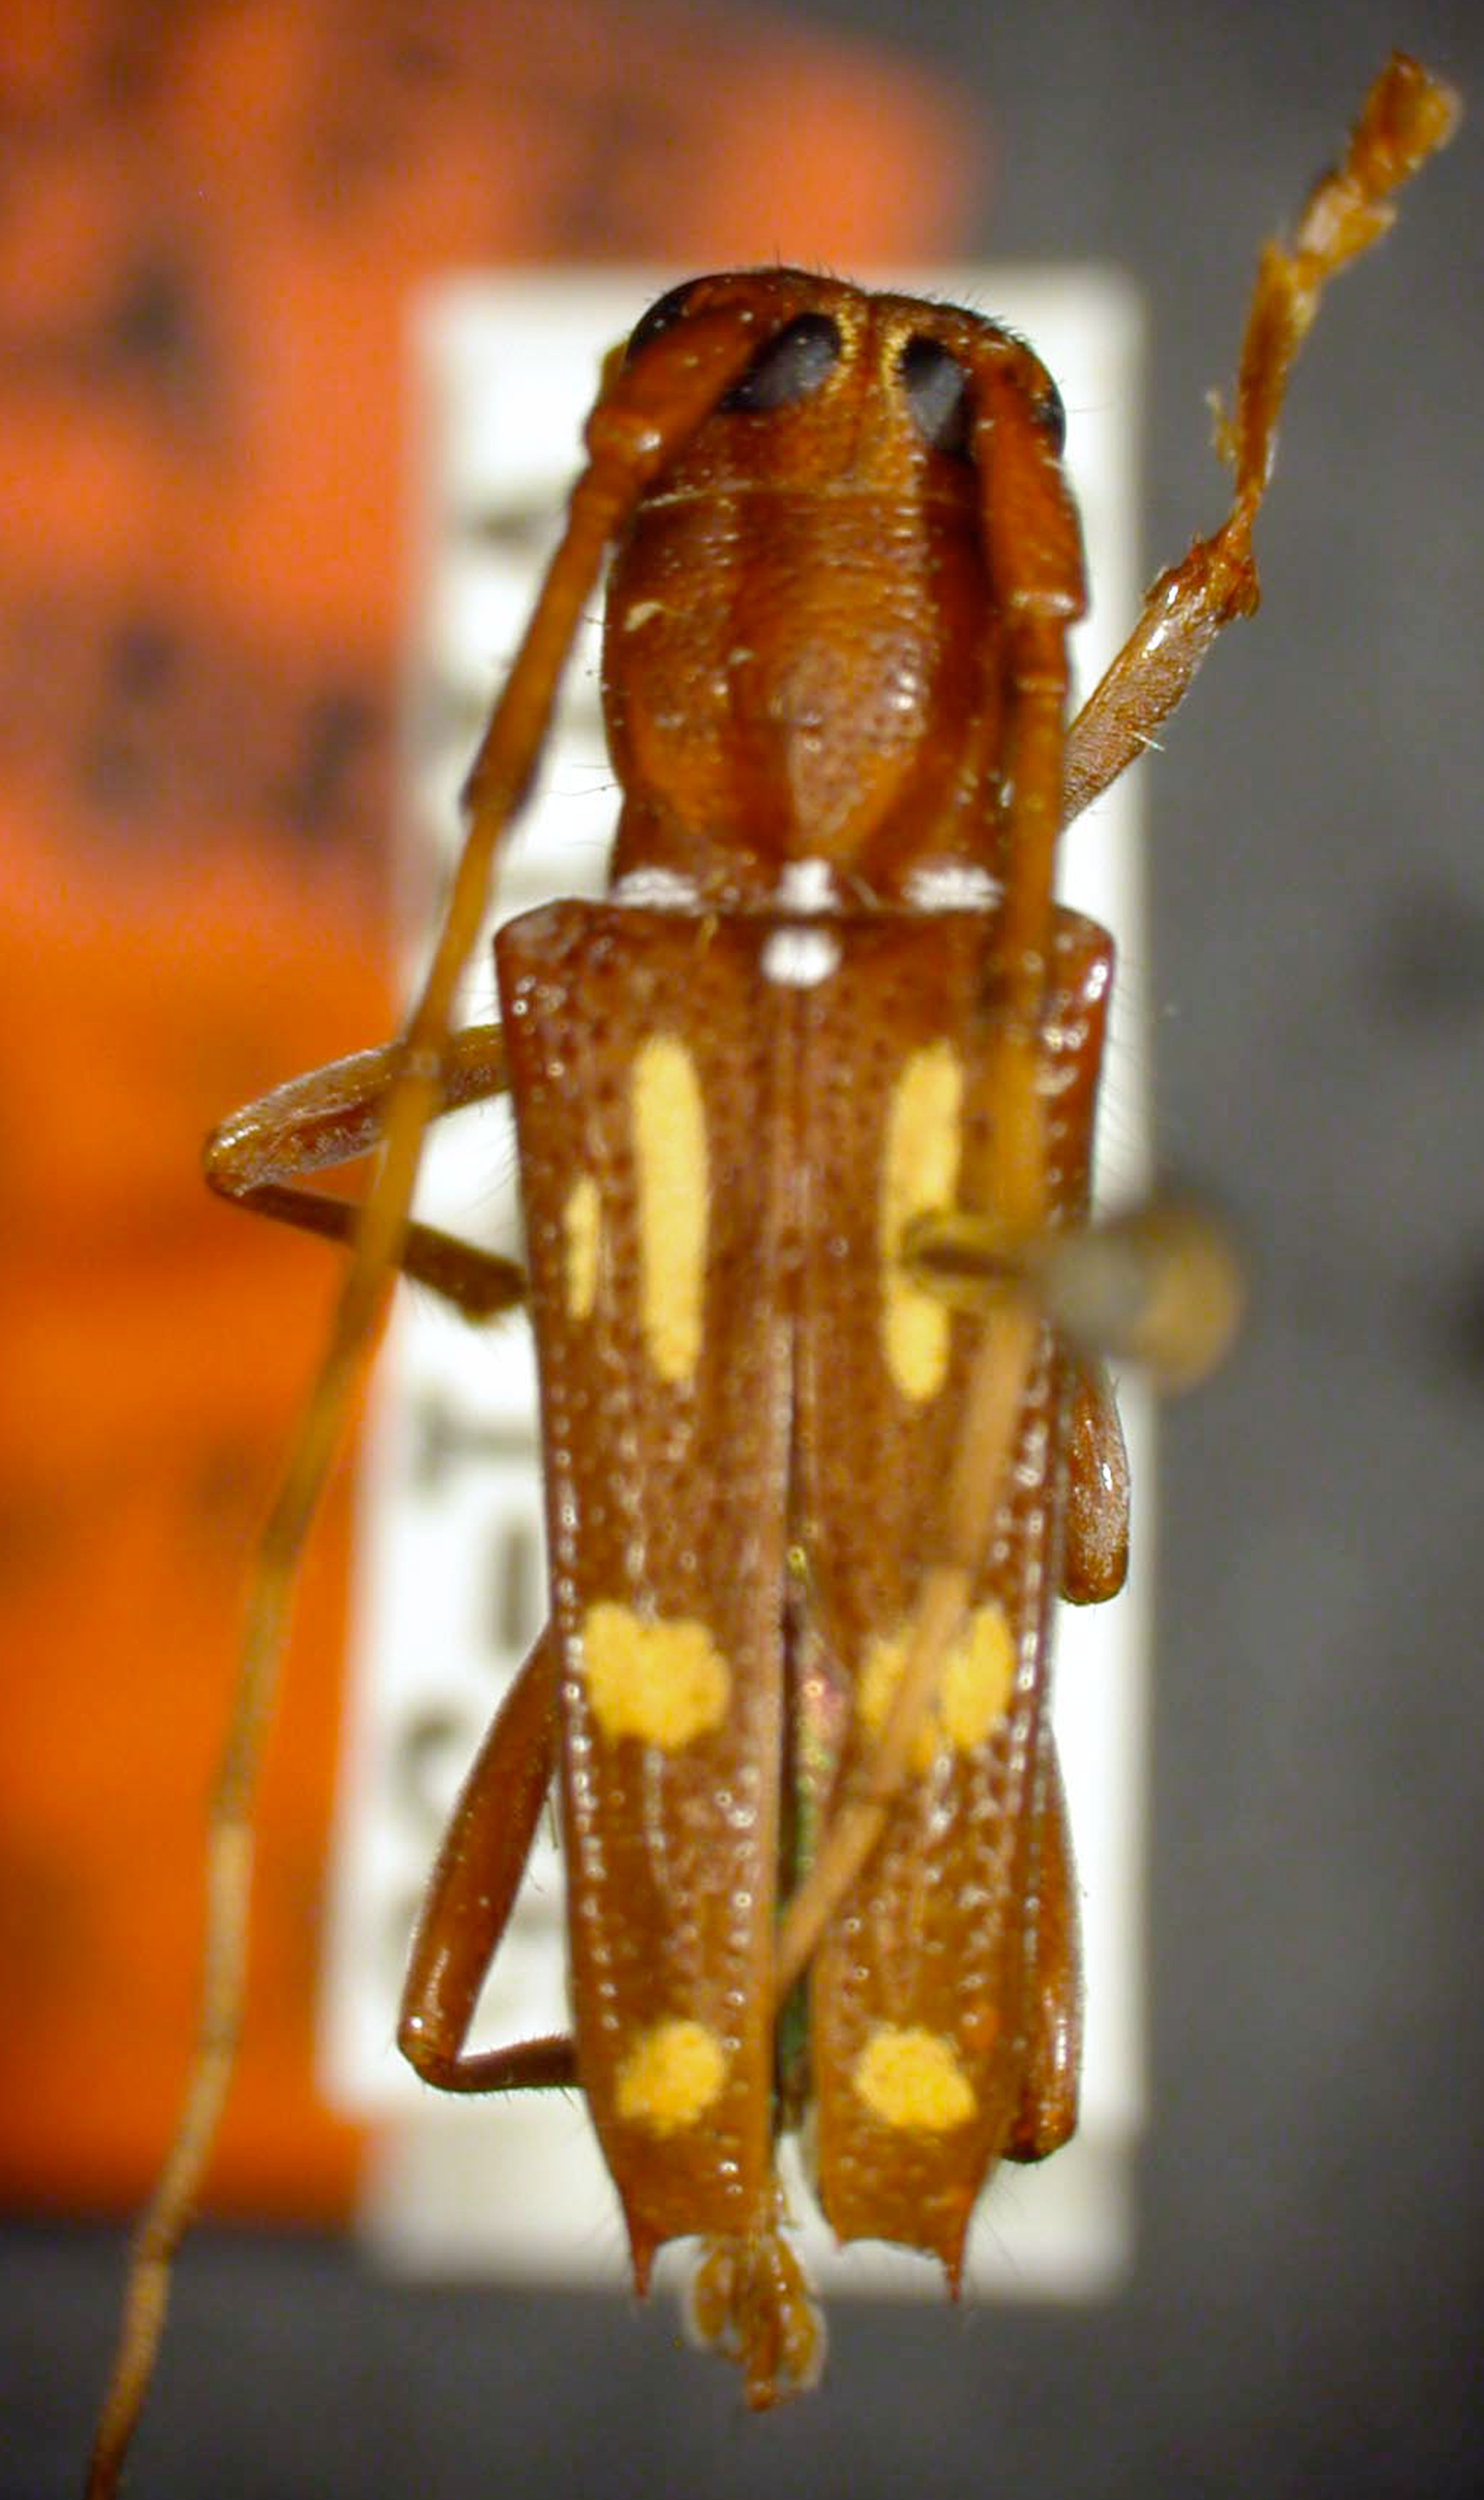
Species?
Glenea flavorubra
